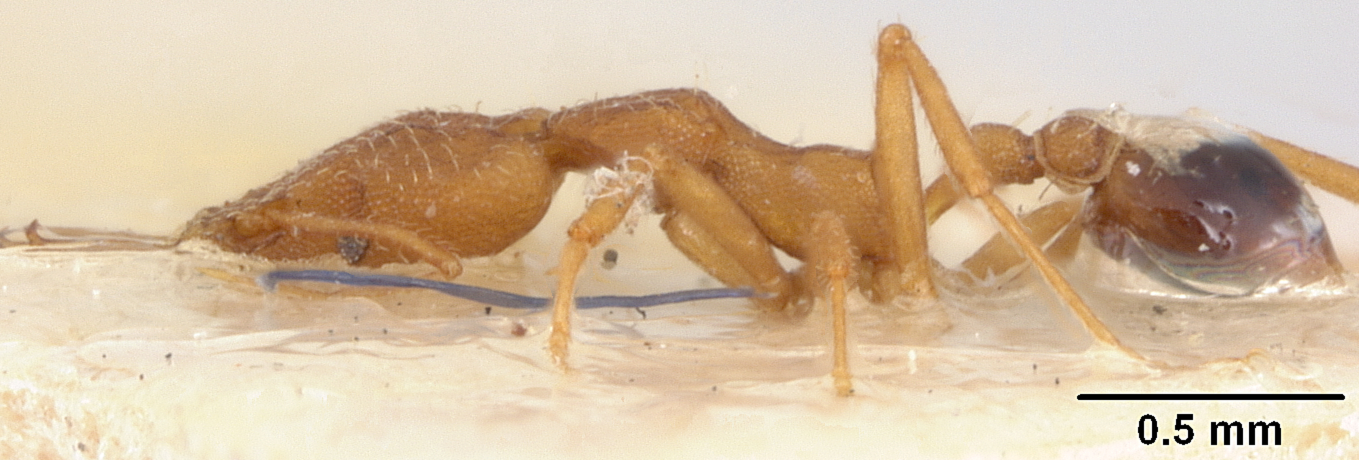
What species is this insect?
Strumigenys szalayi
